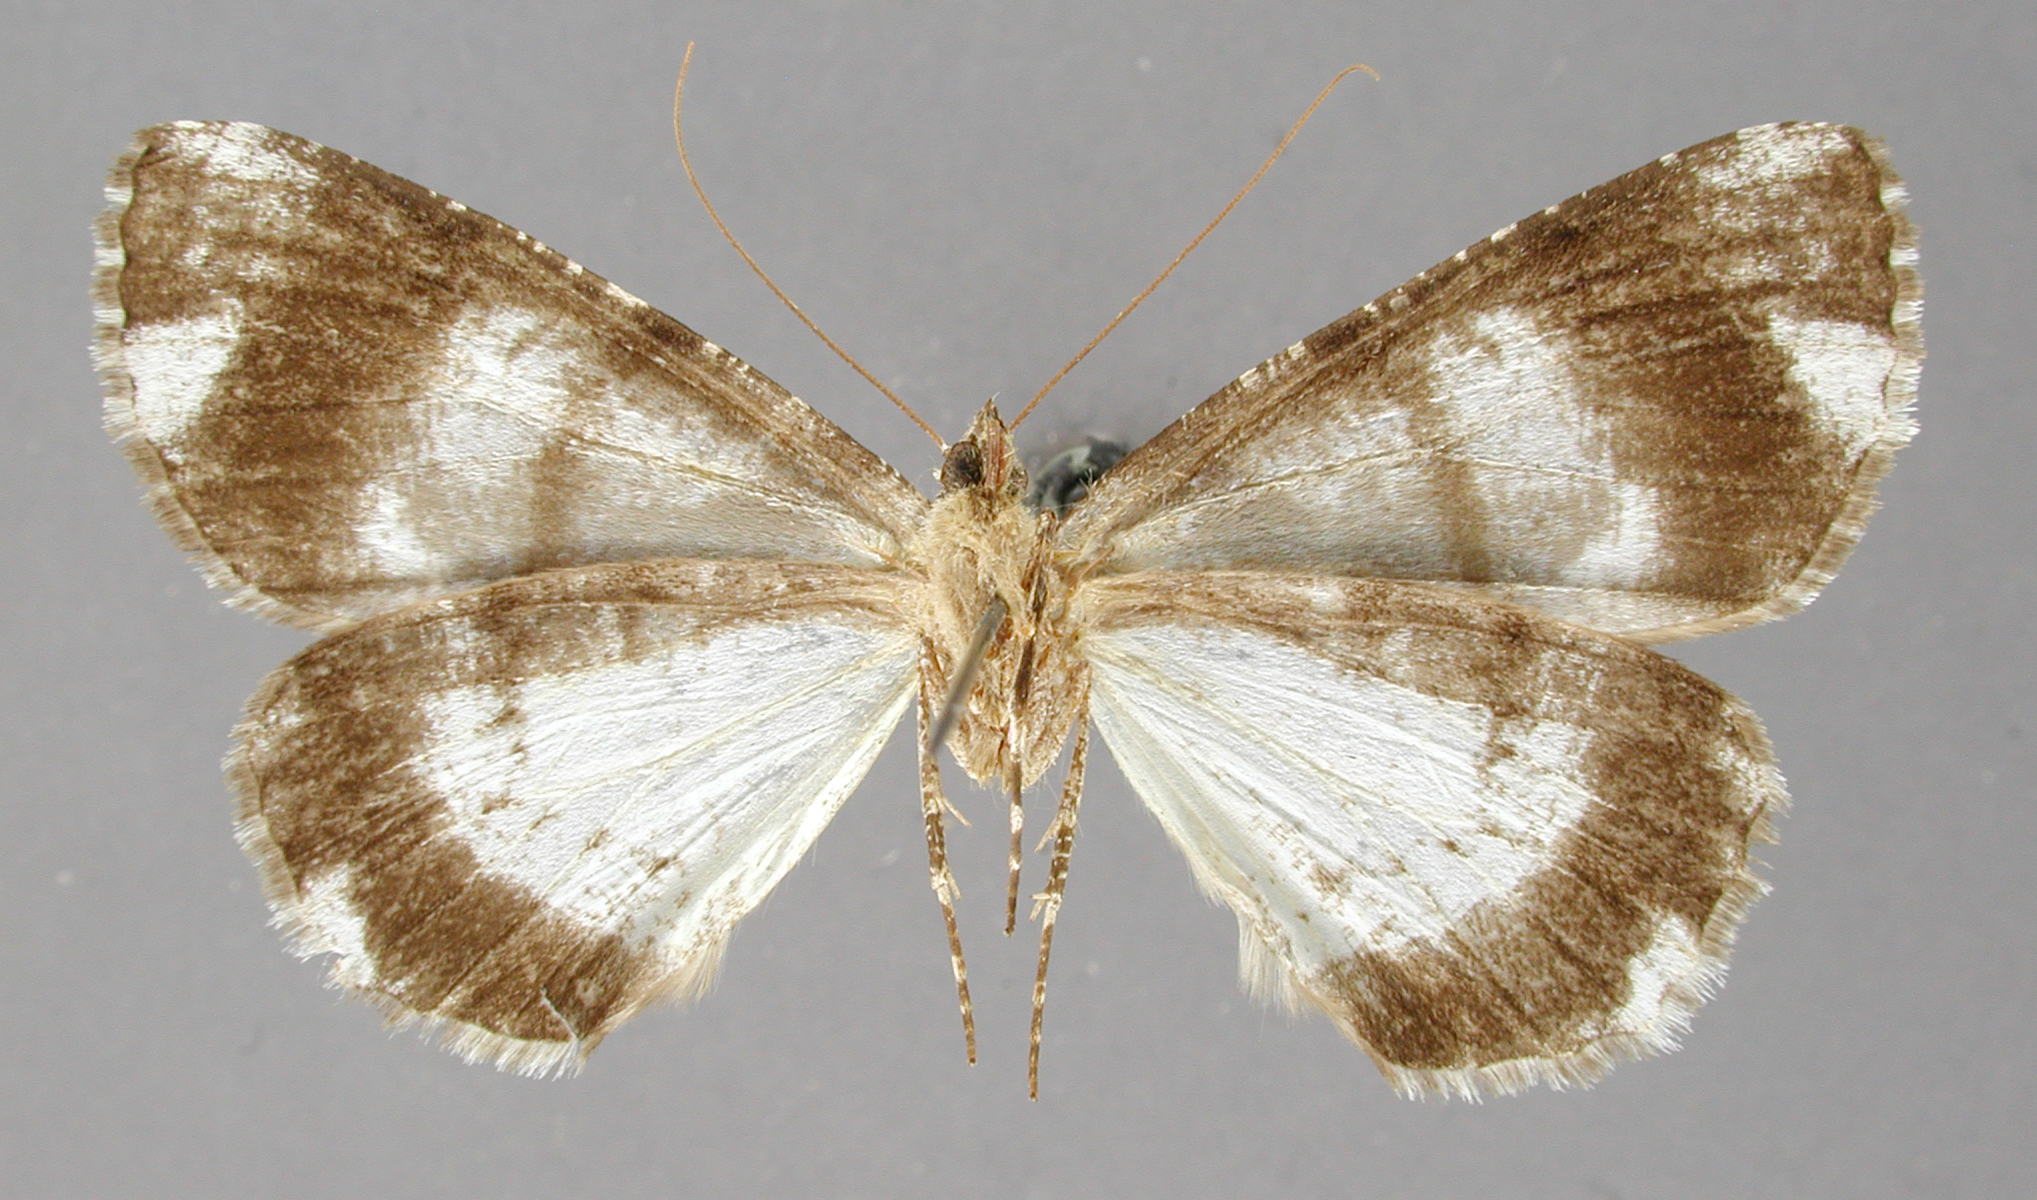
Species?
Ischnopteris nigralbata
